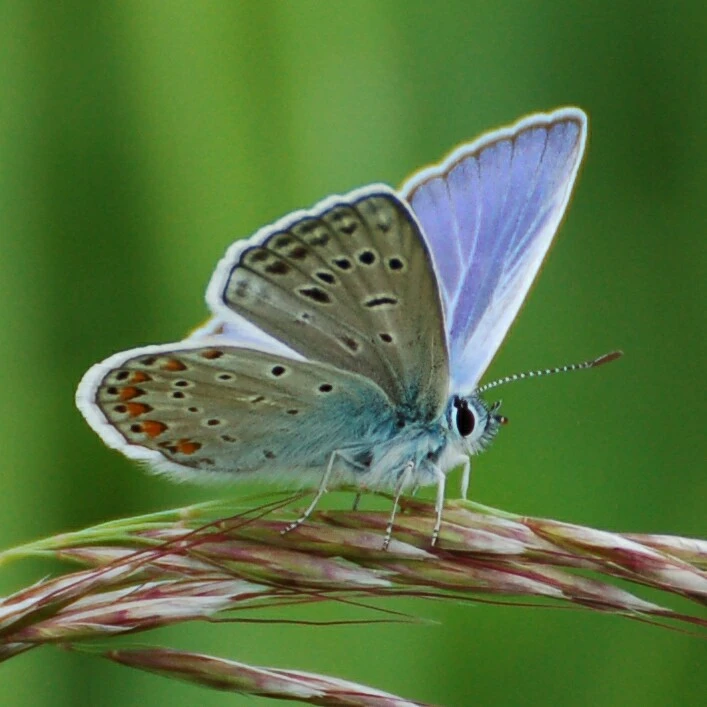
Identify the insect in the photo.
Polyommatus icarus
